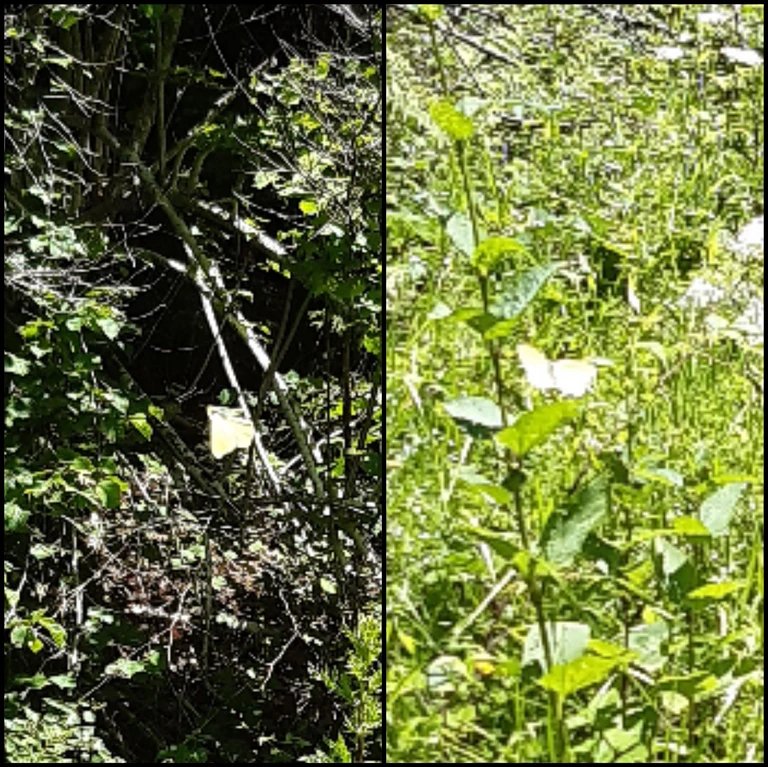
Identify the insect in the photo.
Gonepteryx rhamni
